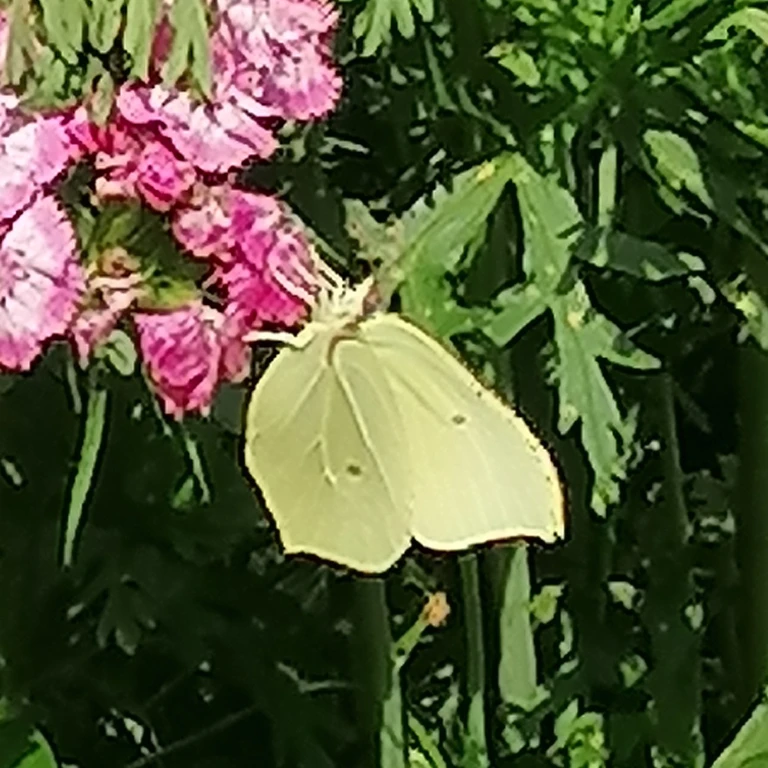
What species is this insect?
Gonepteryx rhamni
